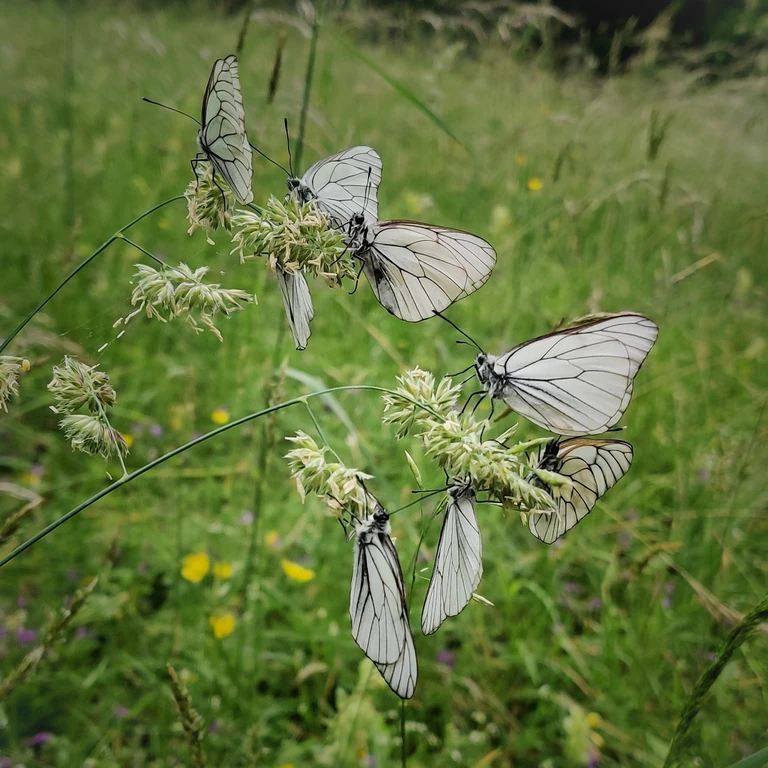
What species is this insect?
Aporia crataegi
